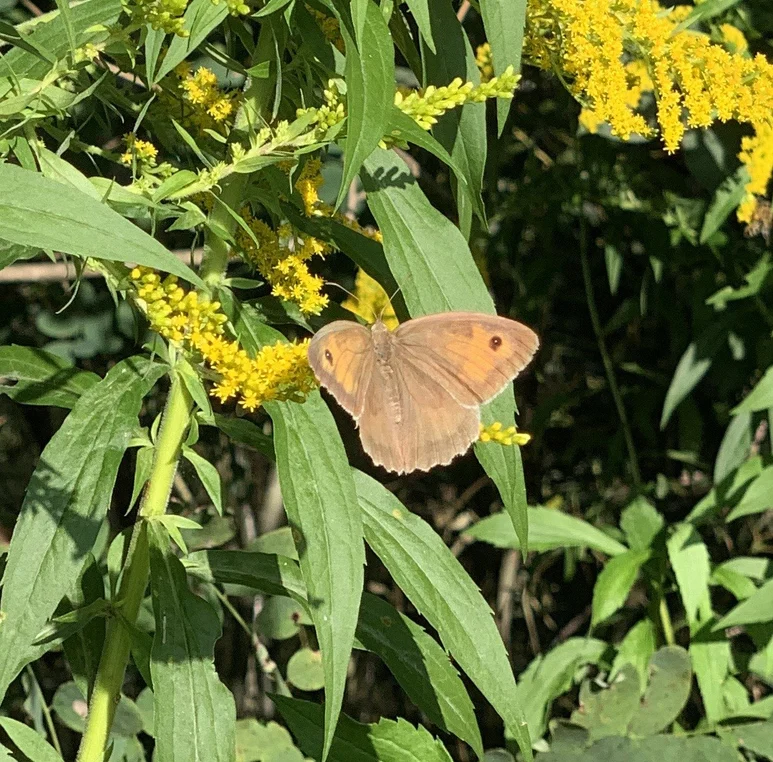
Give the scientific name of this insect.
Maniola jurtina
